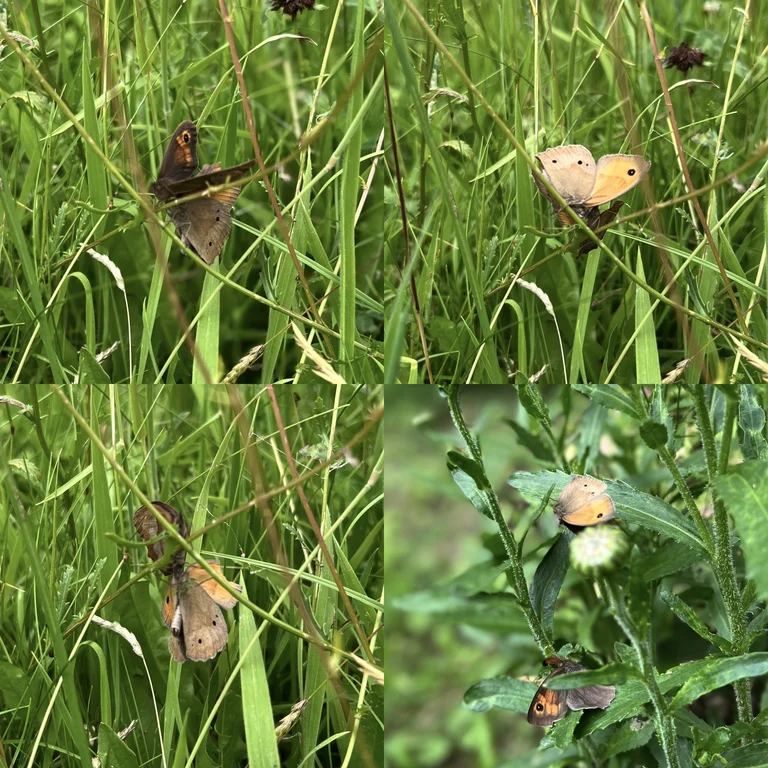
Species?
Maniola jurtina
